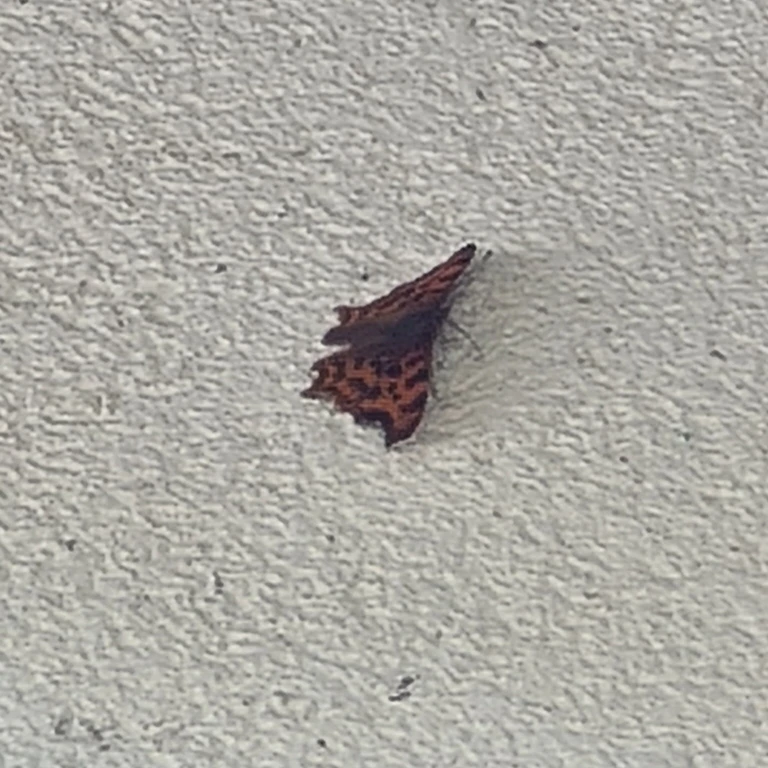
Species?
Polygonia c-album
